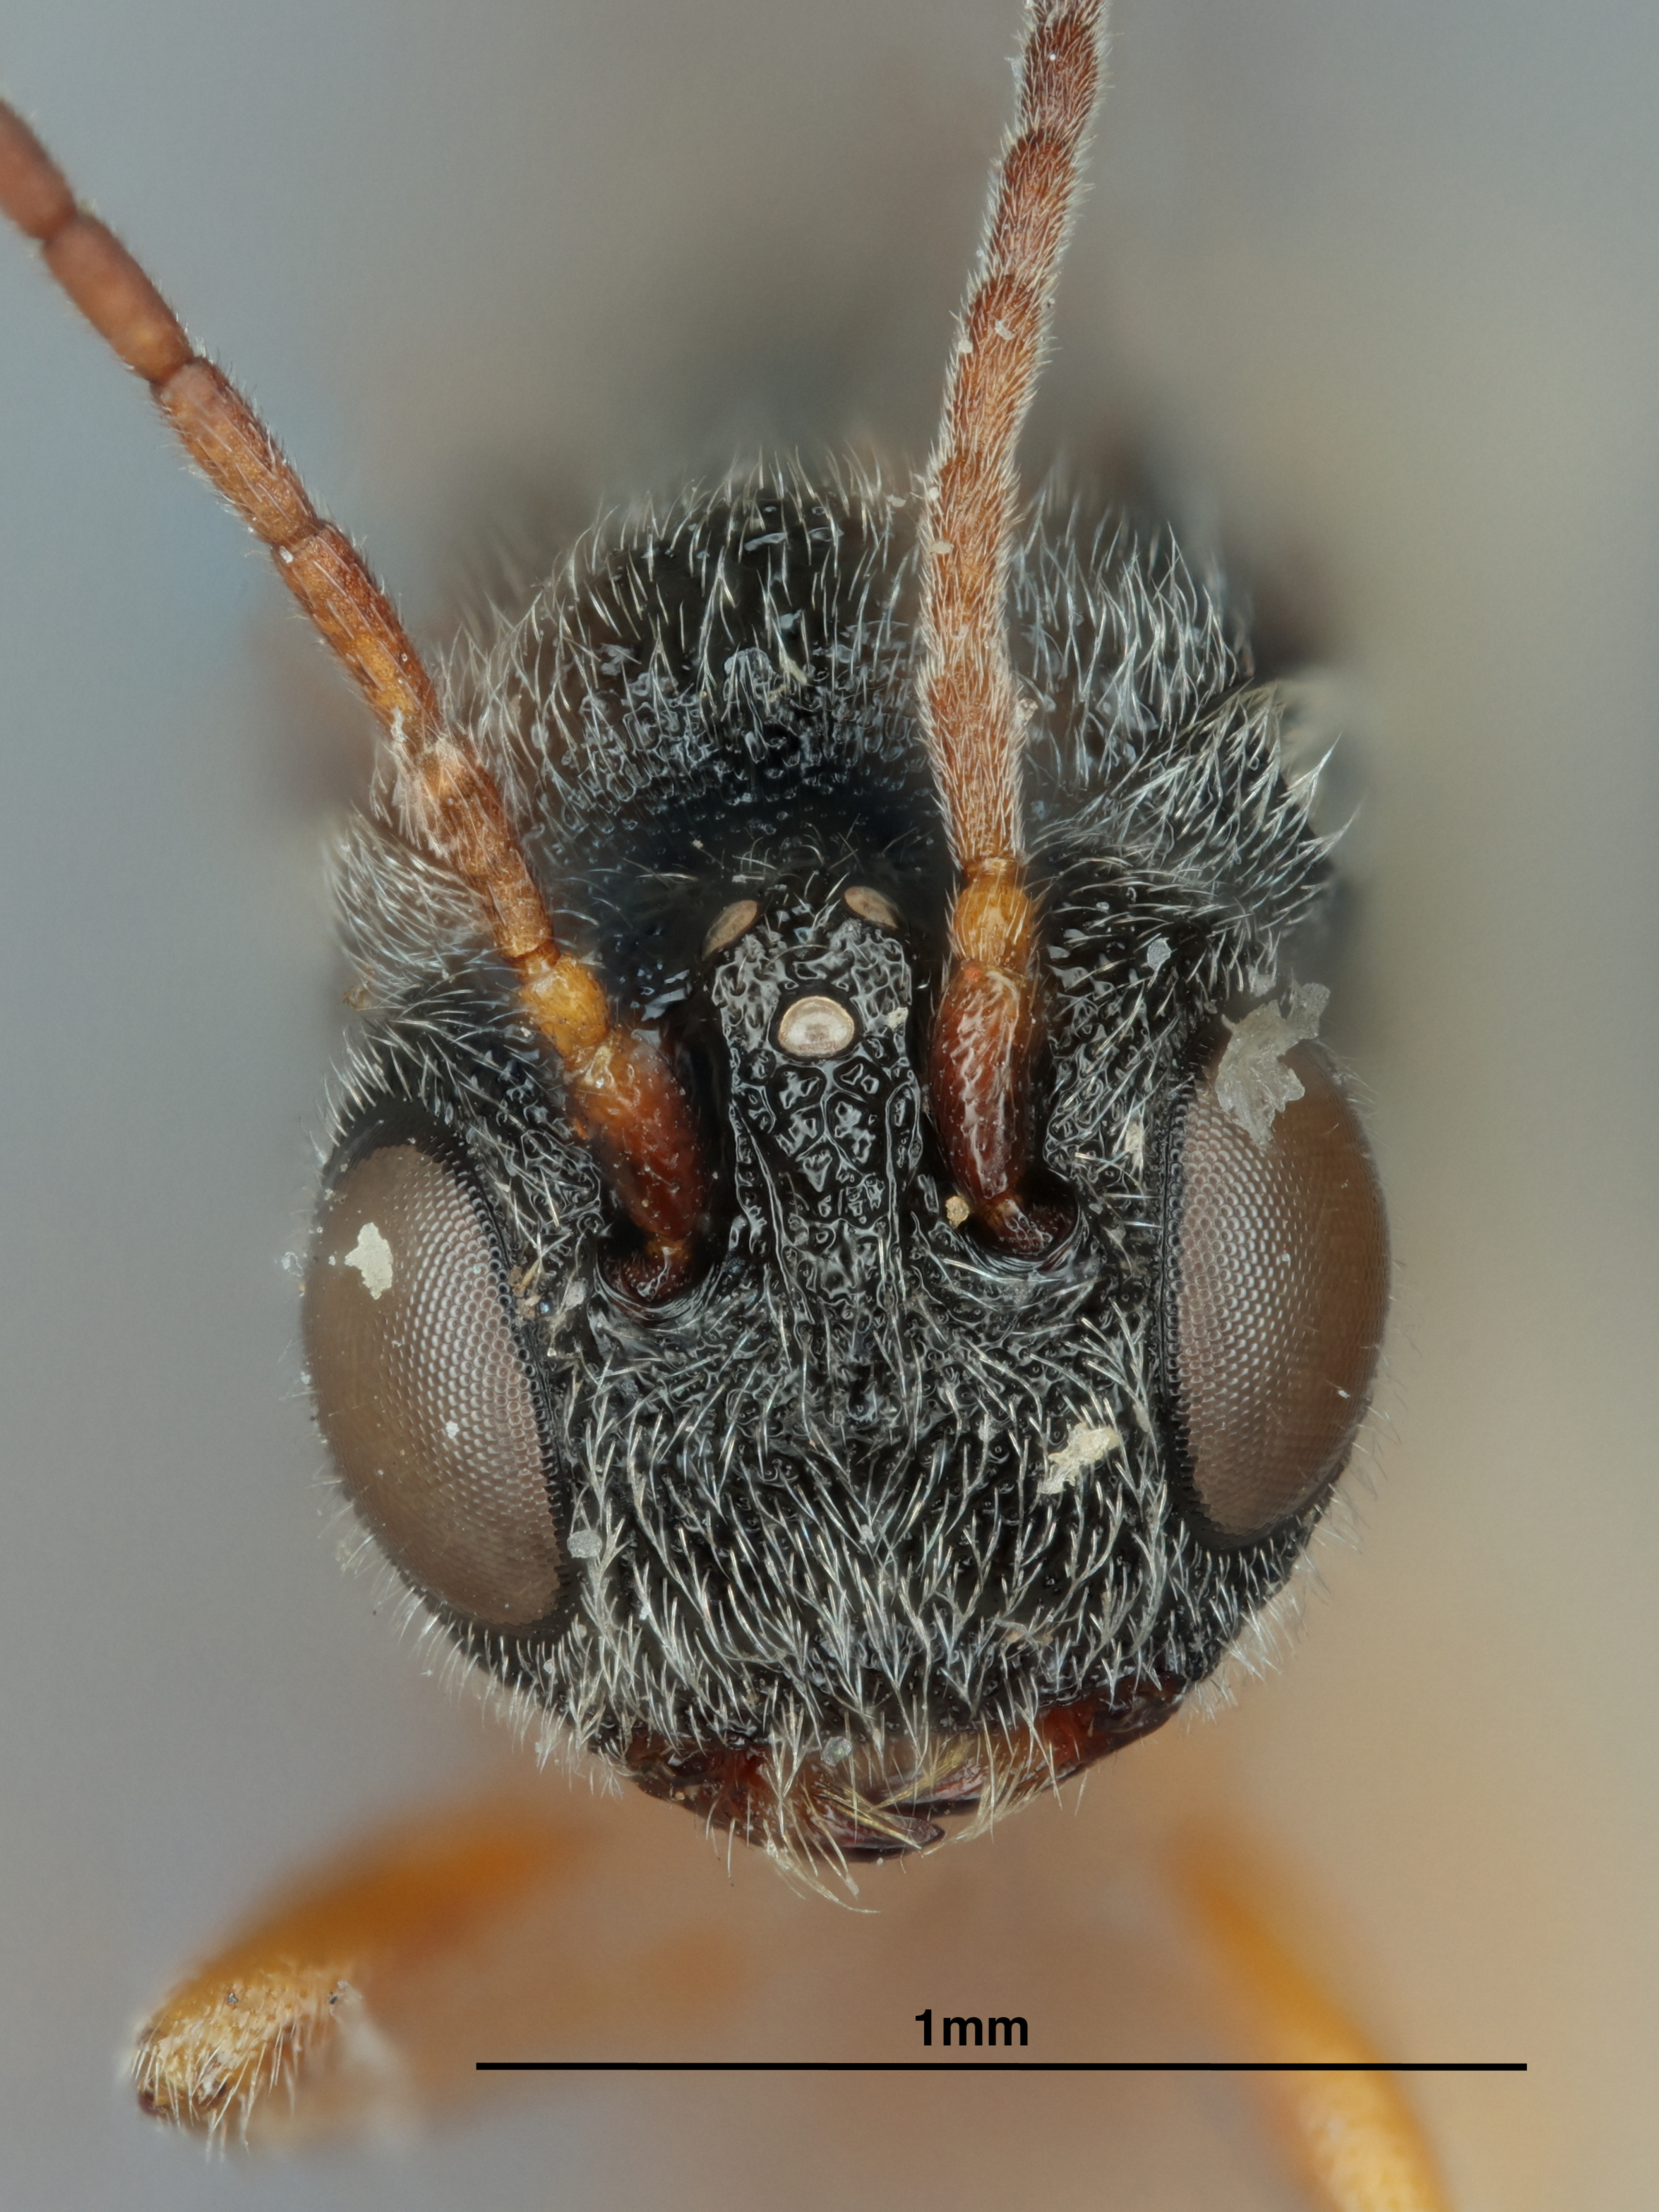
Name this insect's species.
Urosigalphus australis
